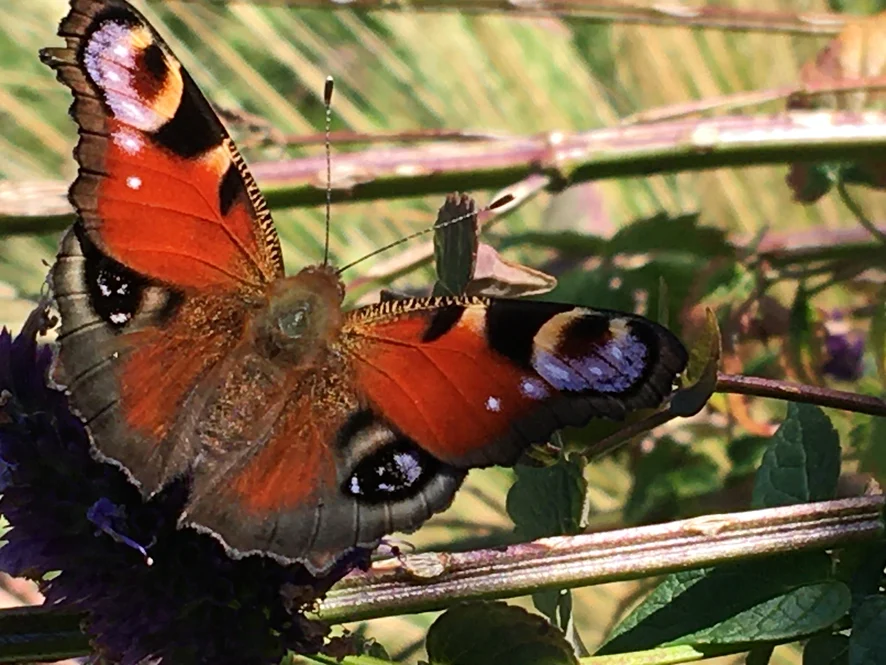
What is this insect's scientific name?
Aglais io
